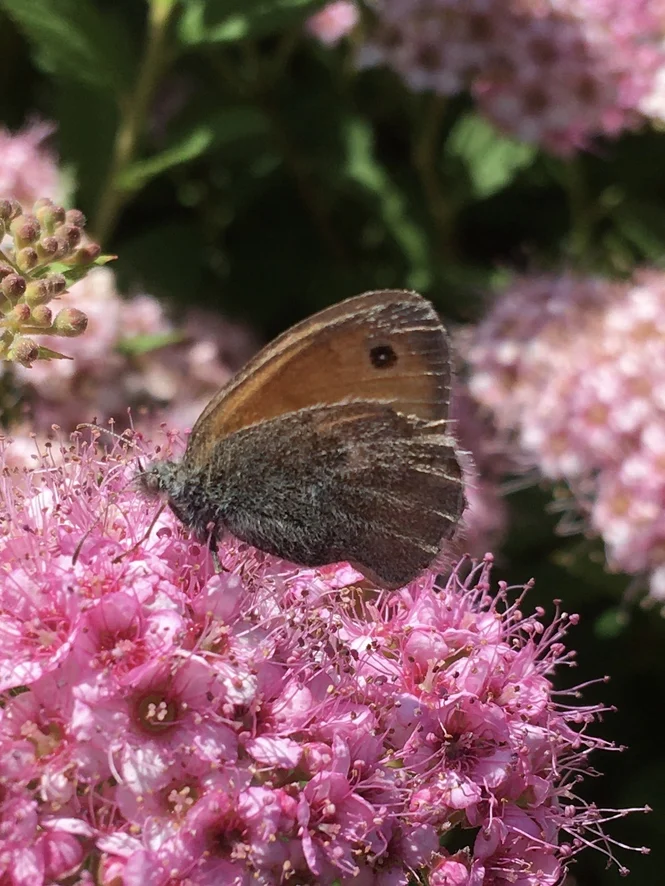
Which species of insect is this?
Coenonympha pamphilus
